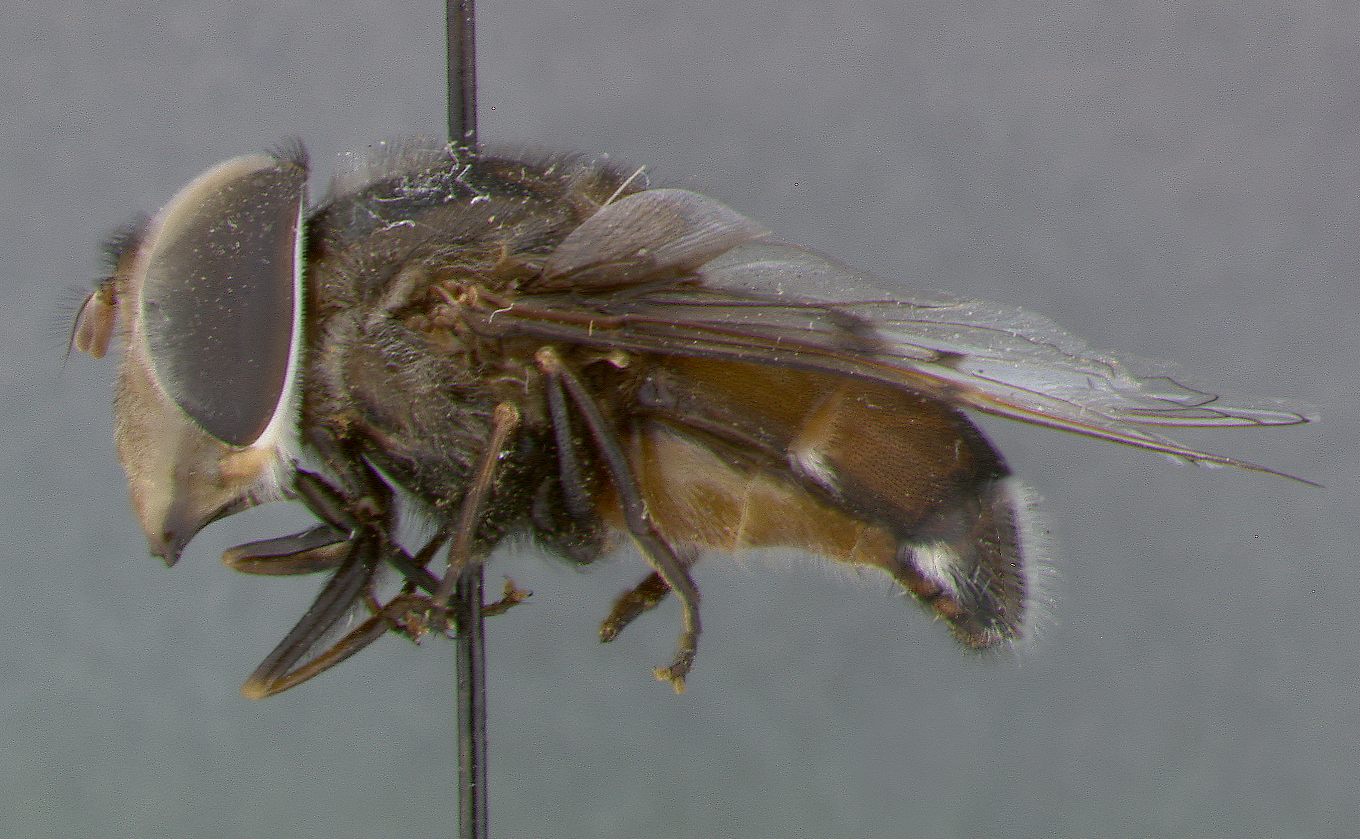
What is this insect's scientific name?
Volucella albipilosa
